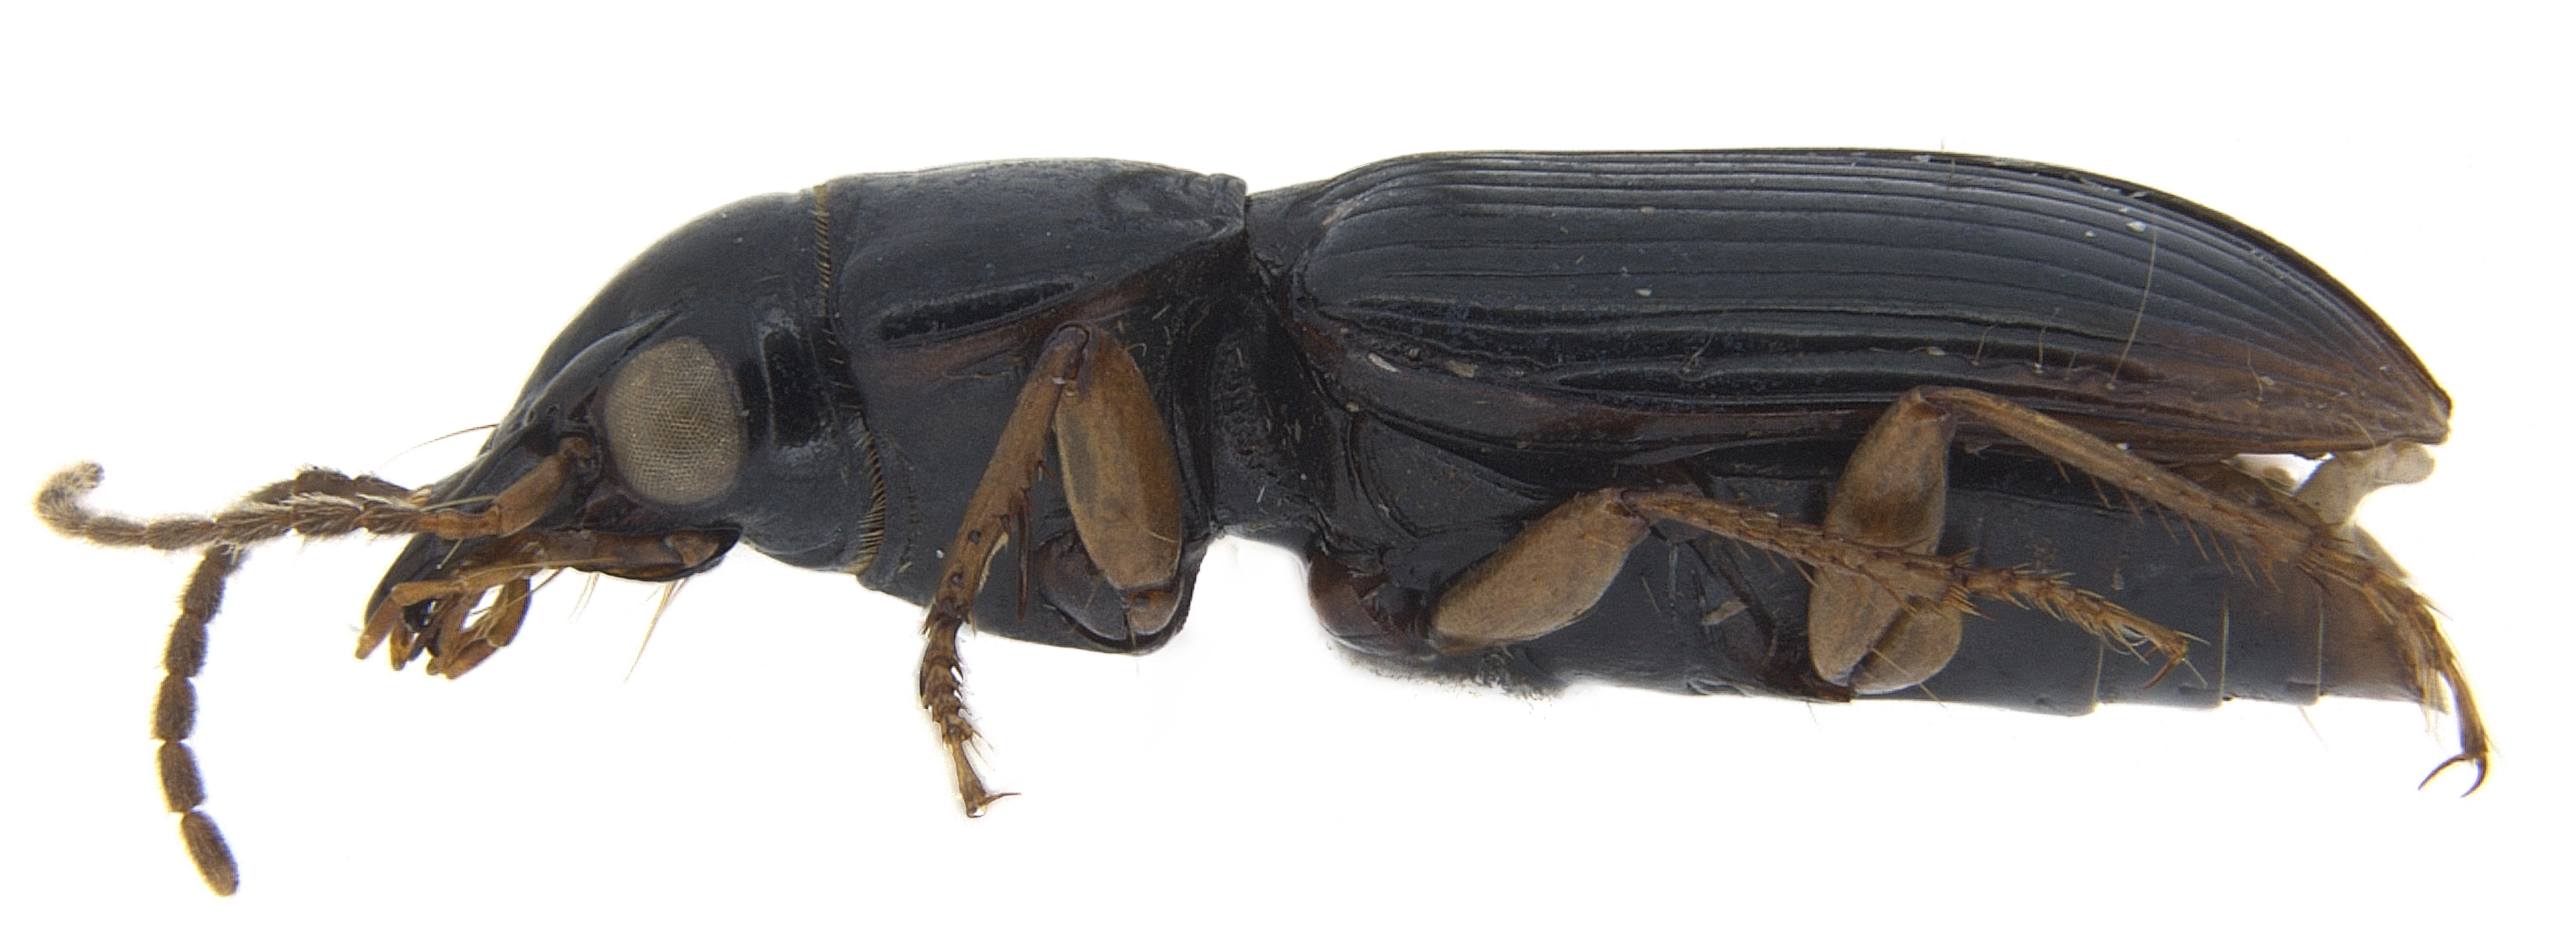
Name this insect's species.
Pogonodaptus mexicanus
